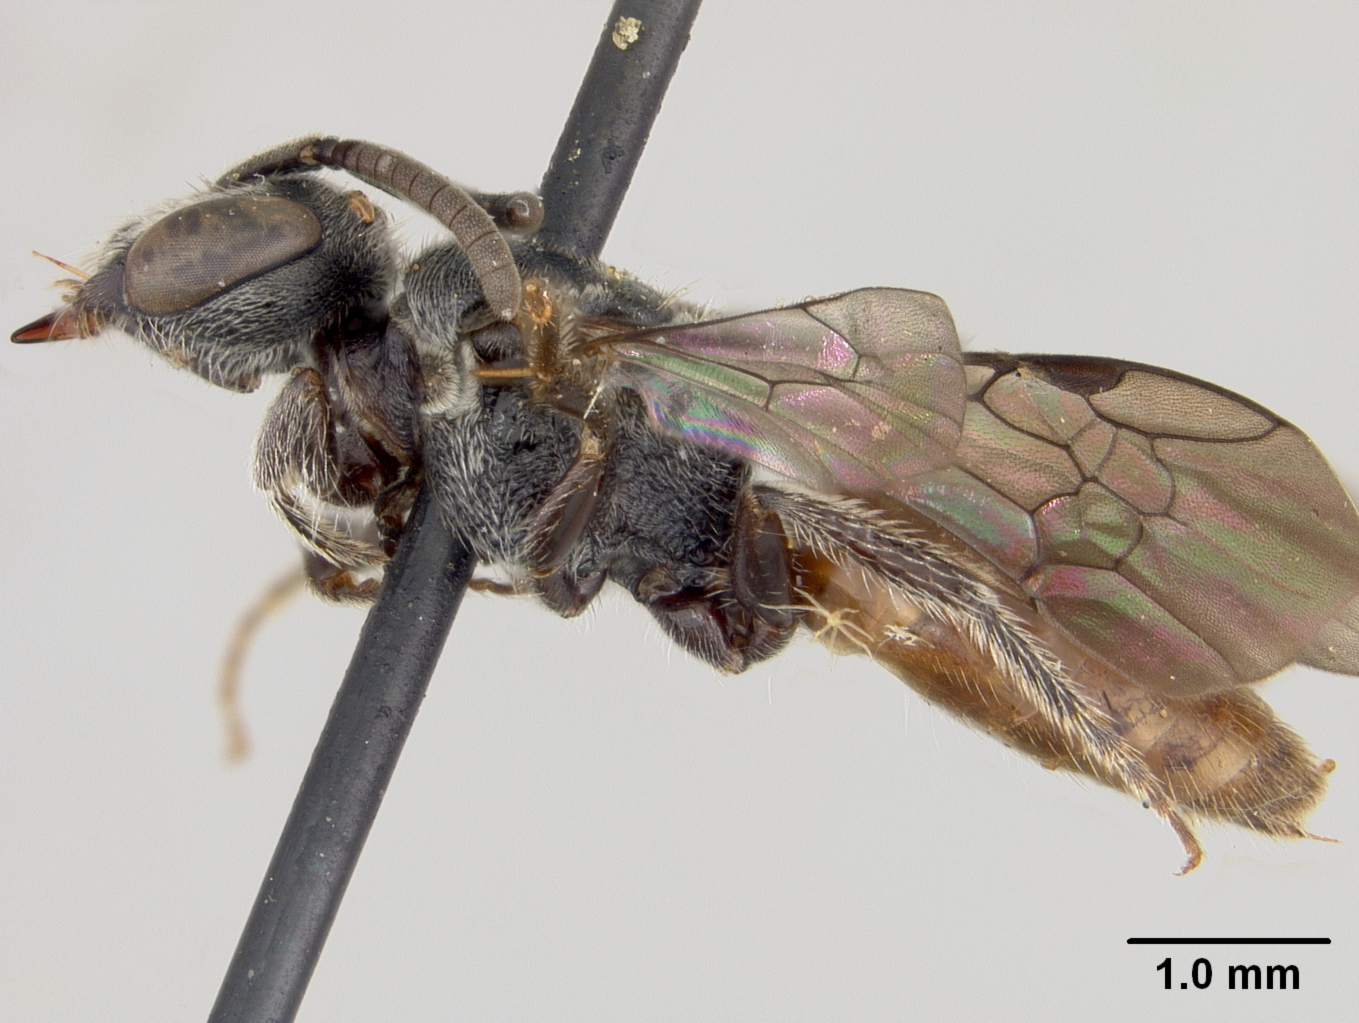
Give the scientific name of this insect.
Sphecodes macswaini
